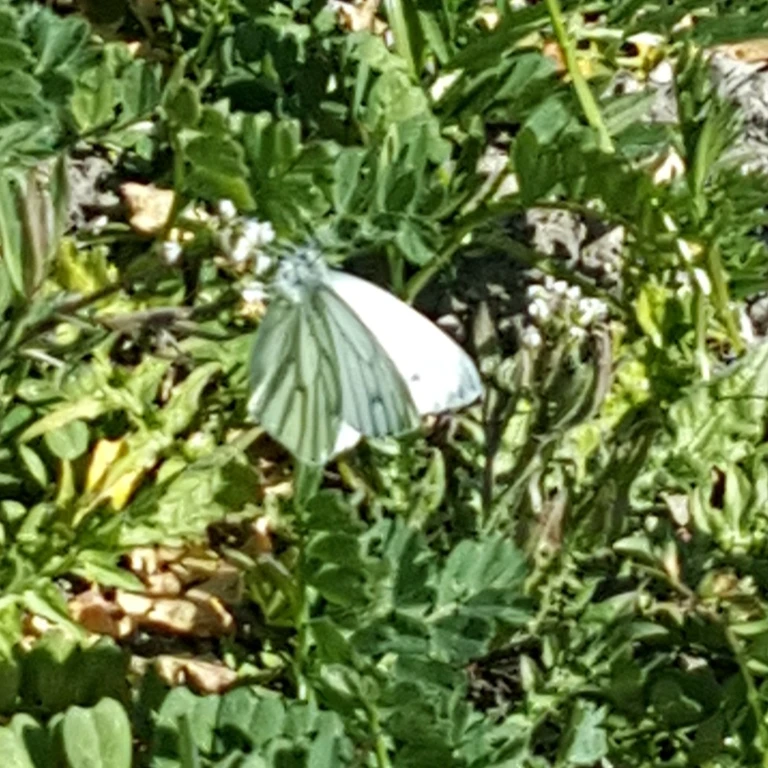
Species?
Pieris napi
